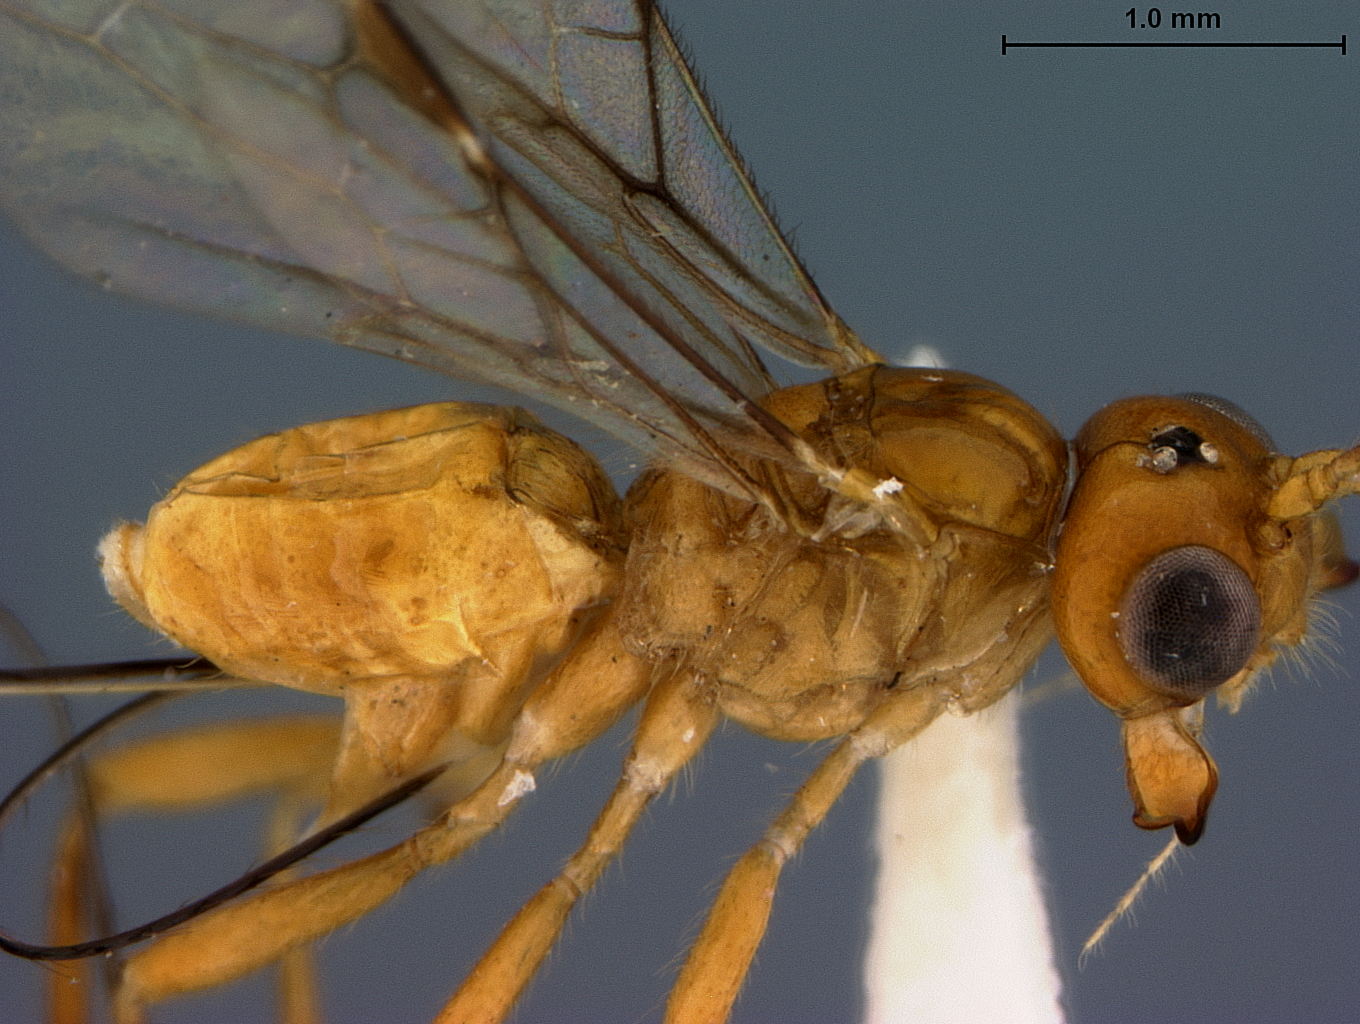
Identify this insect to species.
Phaenocarpa anastrephae
